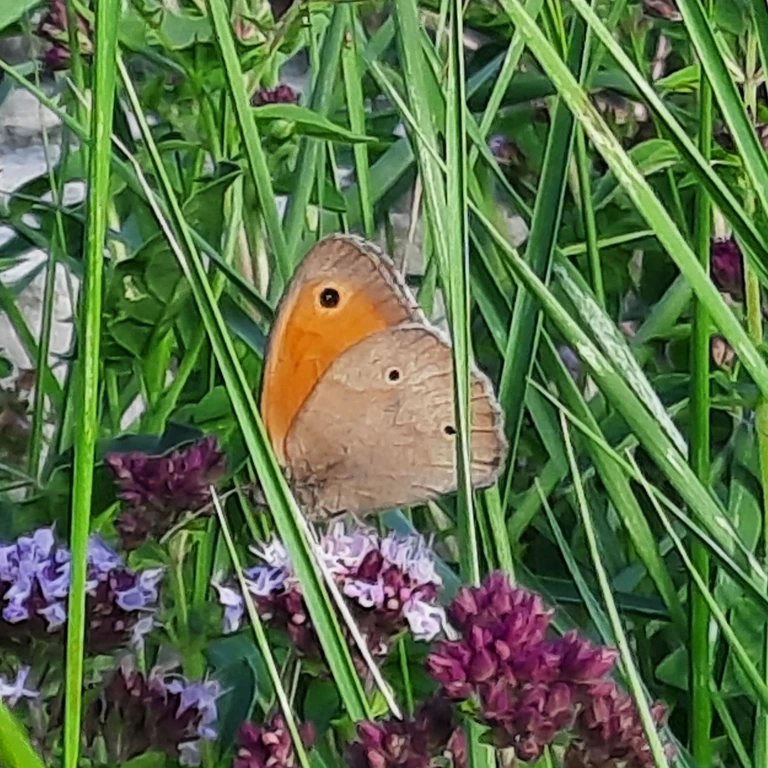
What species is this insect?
Maniola jurtina
